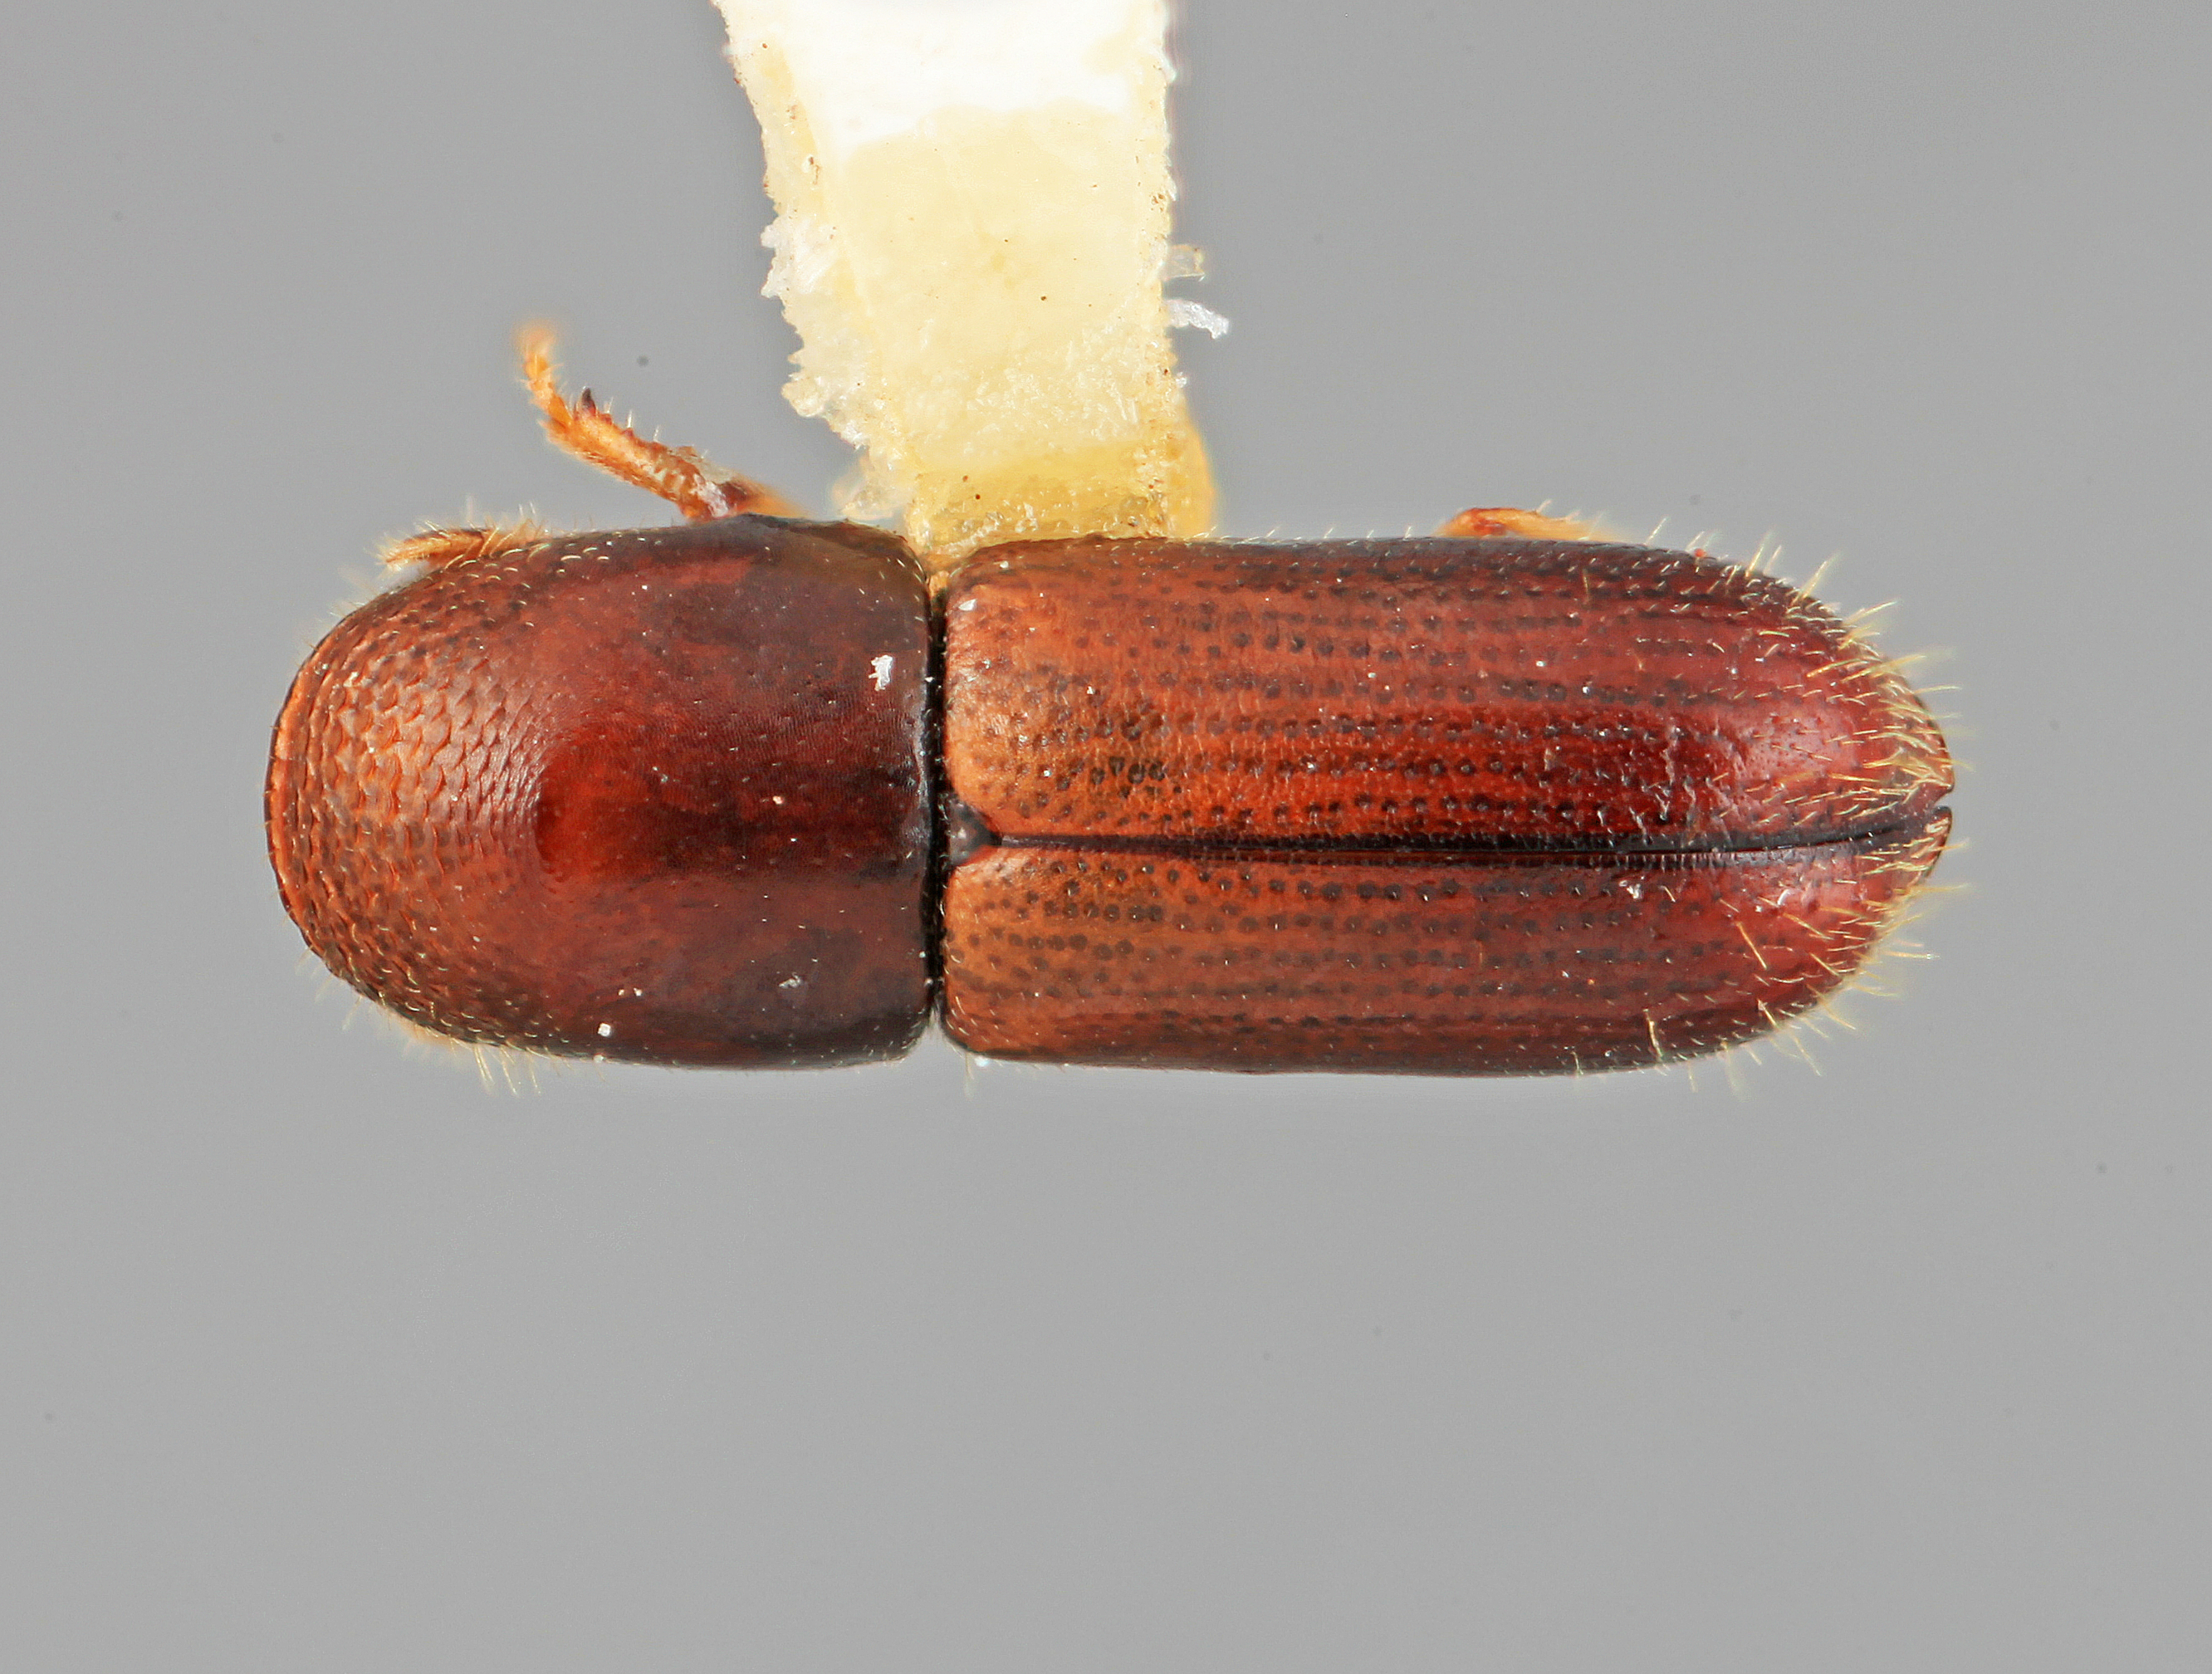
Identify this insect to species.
Gnathotrichus perniciosus
